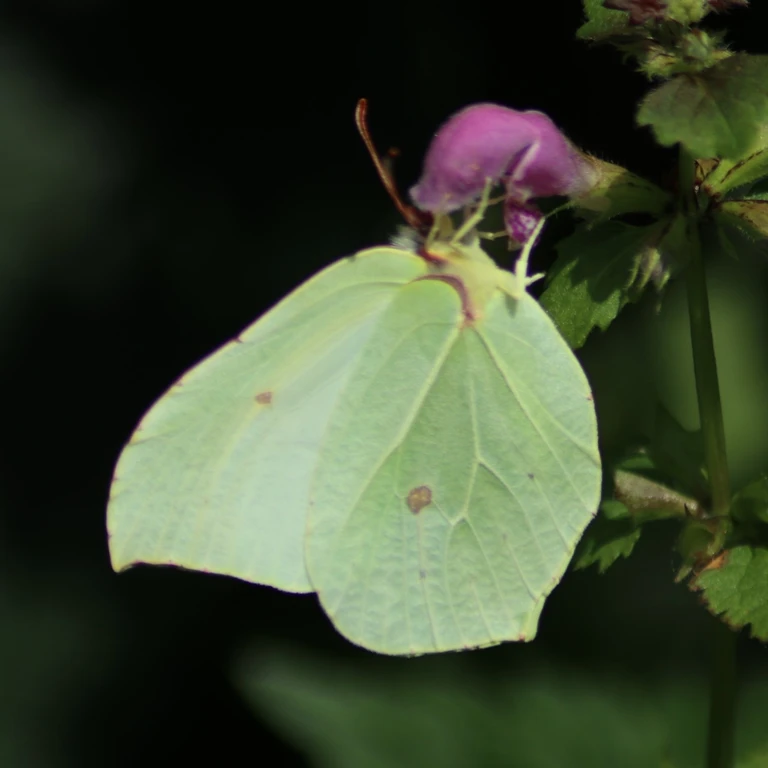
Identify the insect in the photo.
Gonepteryx rhamni
